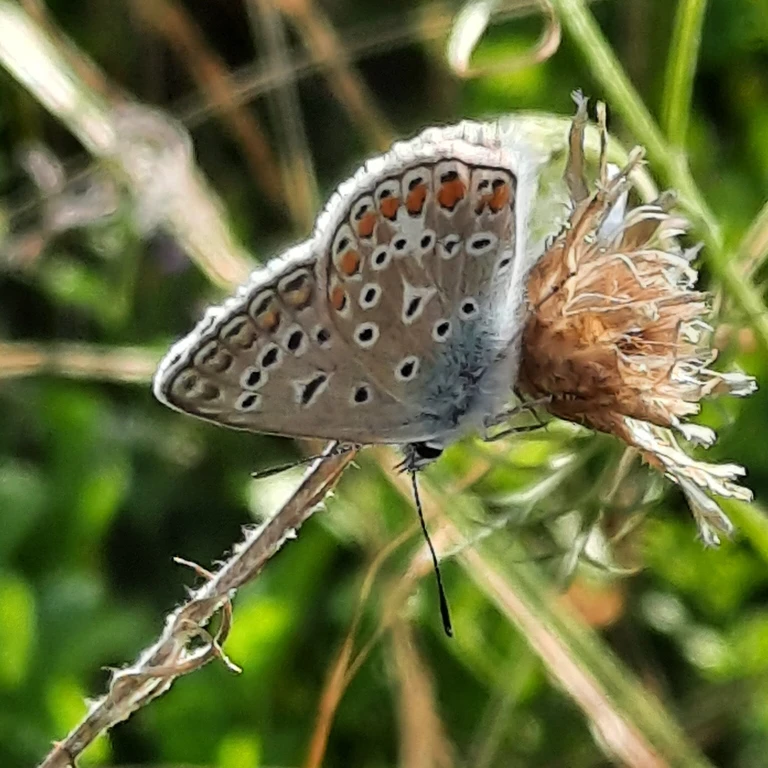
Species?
Polyommatus icarus
